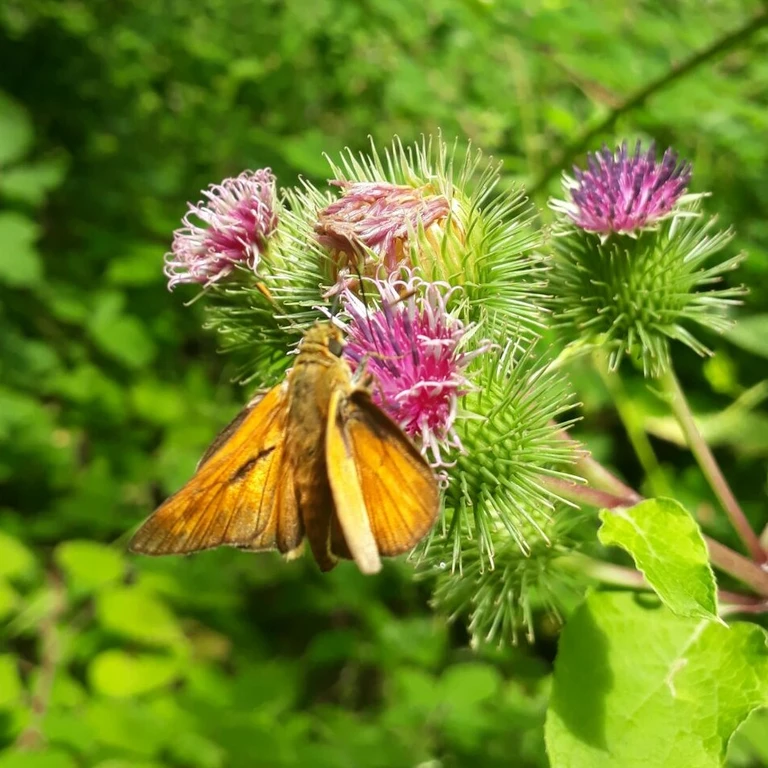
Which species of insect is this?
Ochlodes sylvanus (also Ochlodes venata)
